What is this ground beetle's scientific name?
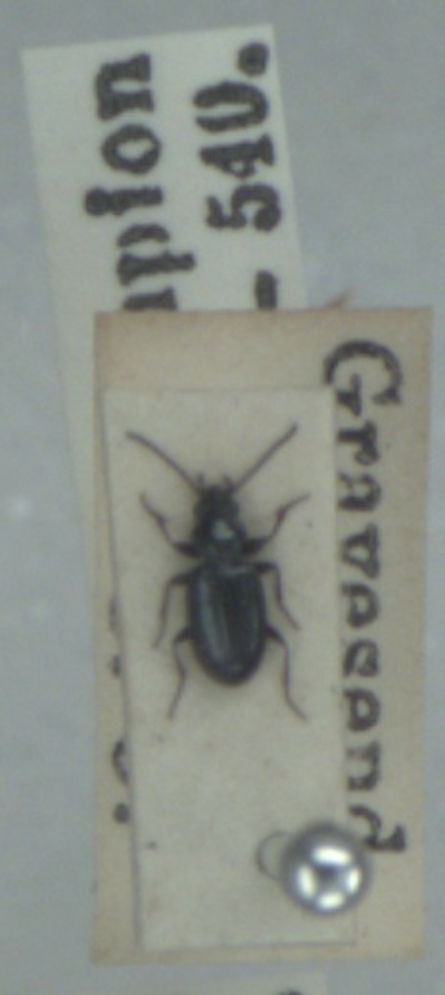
Bembidion minimum
